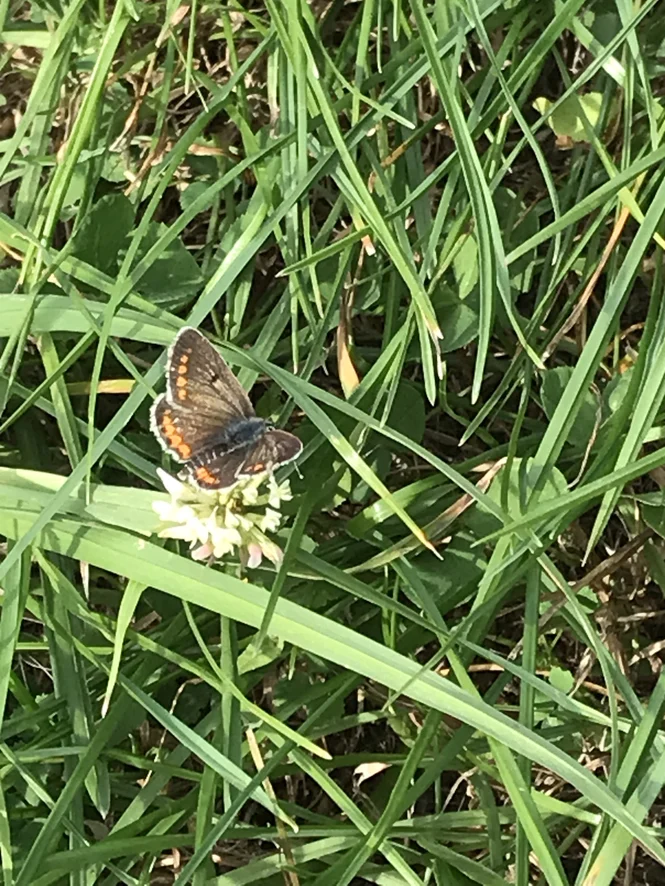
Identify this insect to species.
Aricia agestis/artaxerxes
